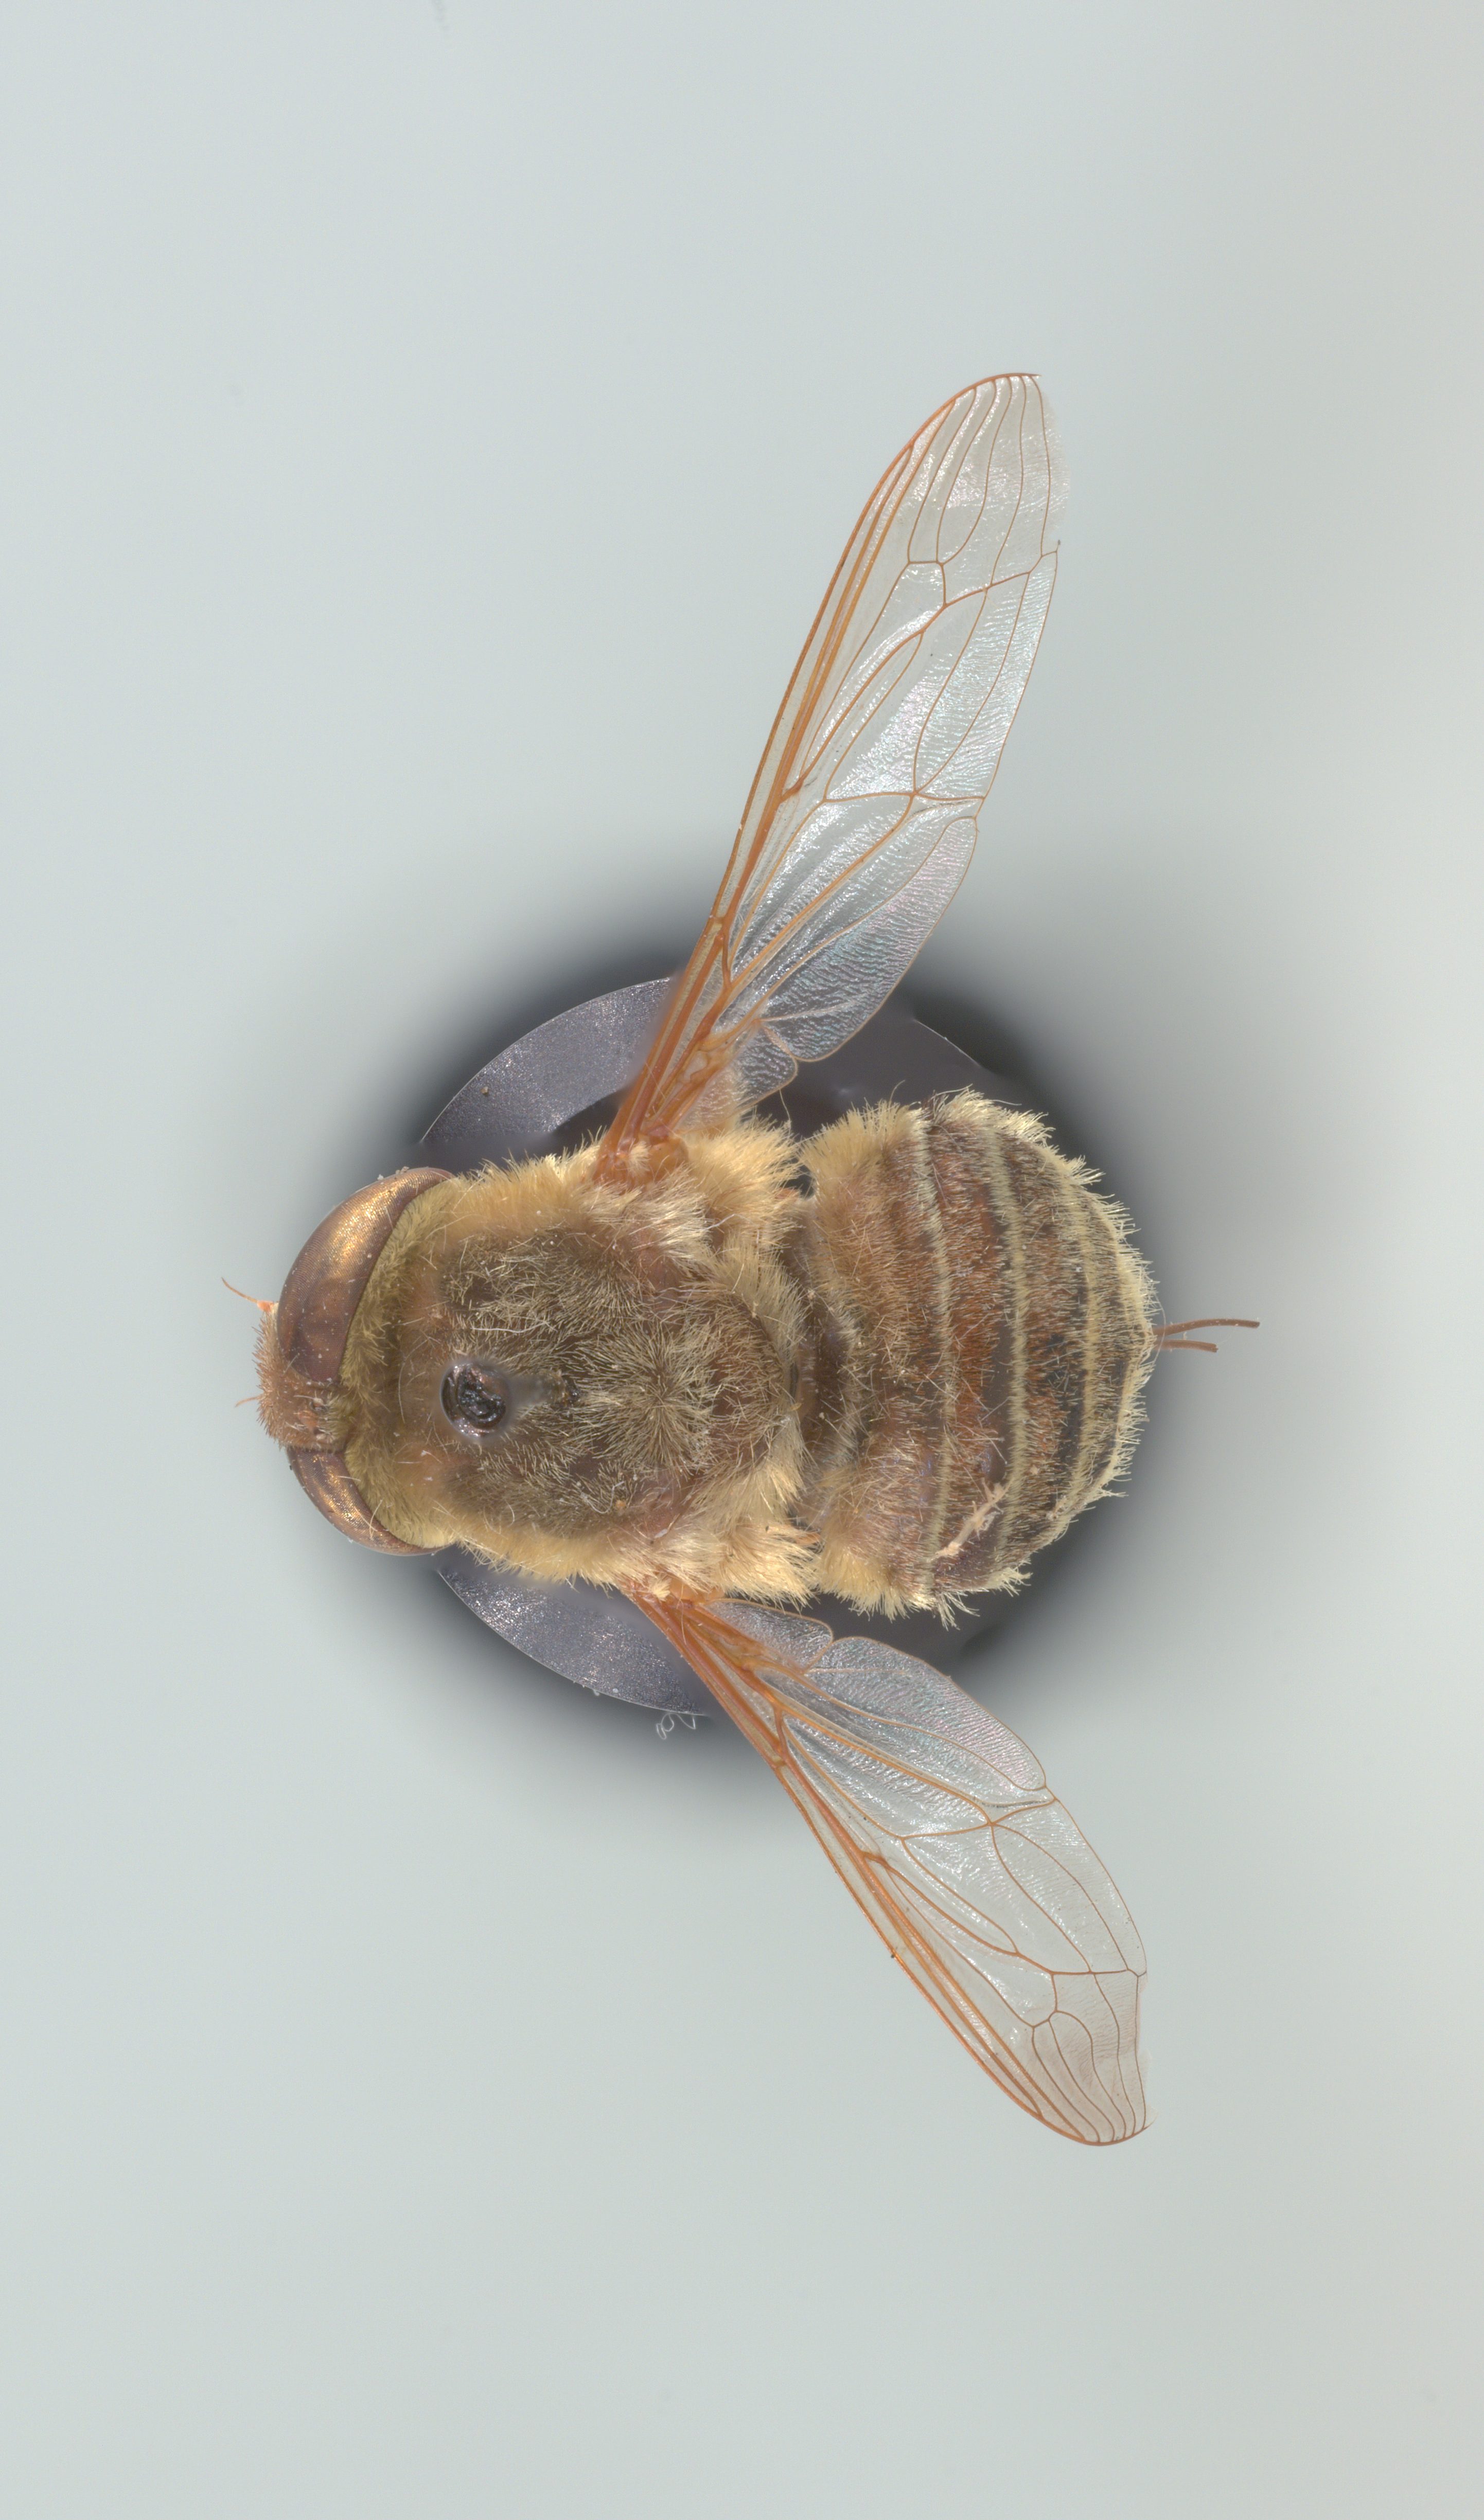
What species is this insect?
Neorhynchocephalus volaticus
